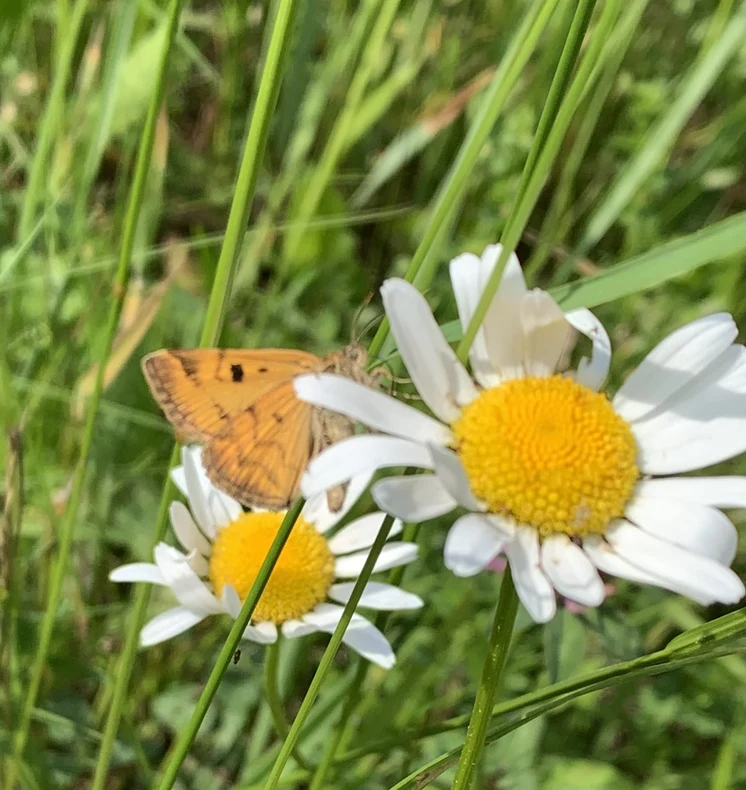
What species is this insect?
Euclidia glyphica
